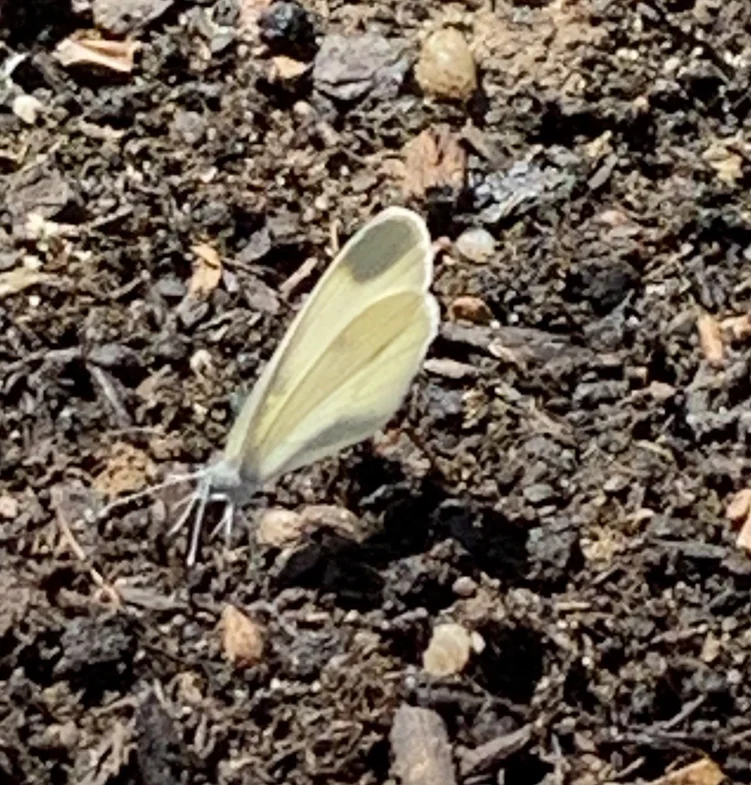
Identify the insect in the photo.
Leptidea sinapis/juvernica
